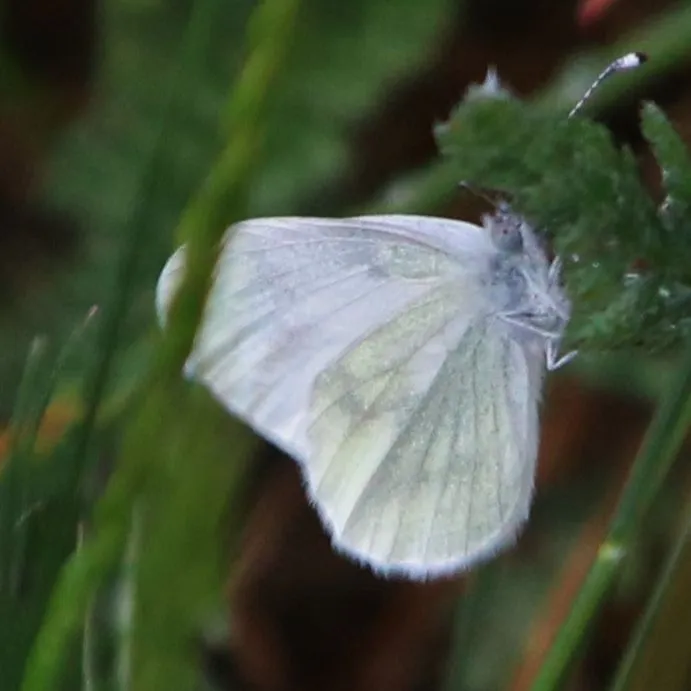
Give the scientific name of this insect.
Leptidea sinapis/juvernica
